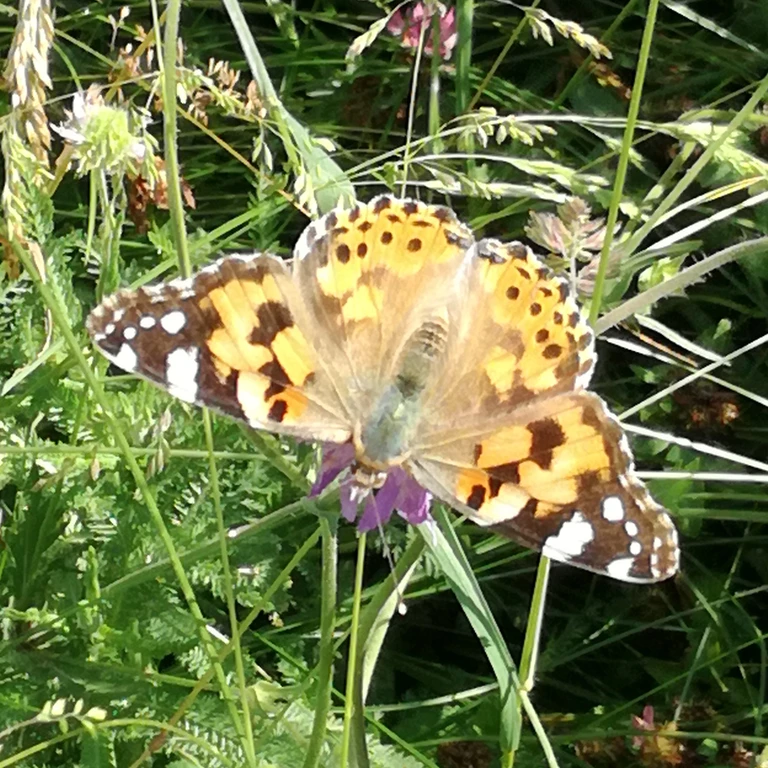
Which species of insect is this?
Vanessa cardui
